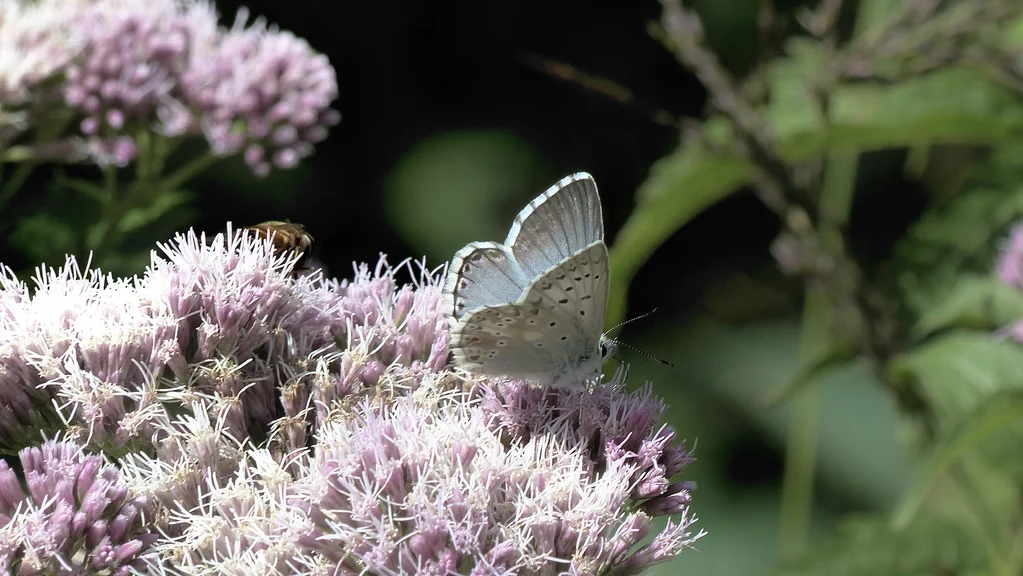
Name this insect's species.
Lysandra coridon
